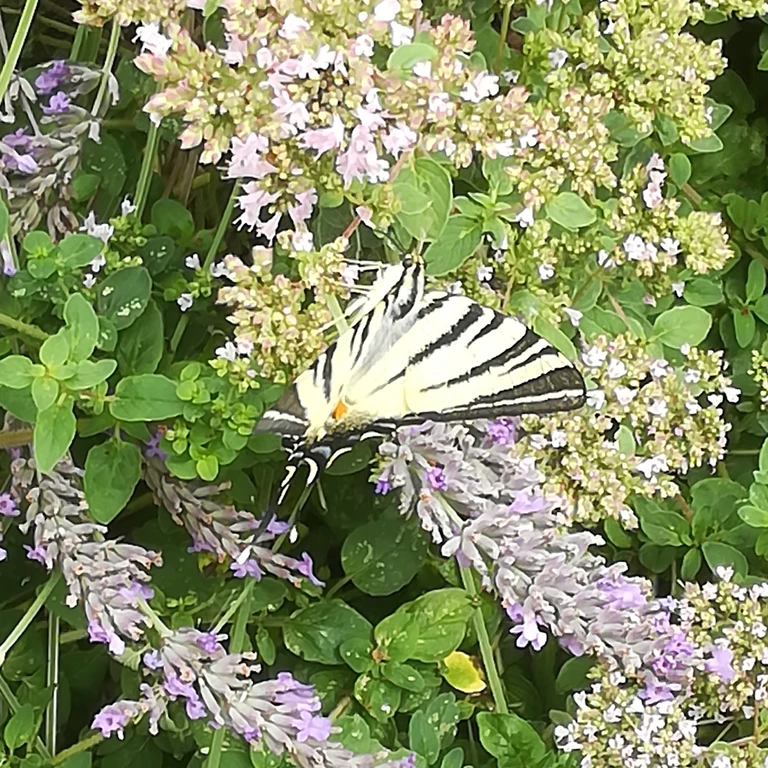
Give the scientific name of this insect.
Iphiclides podalirius
